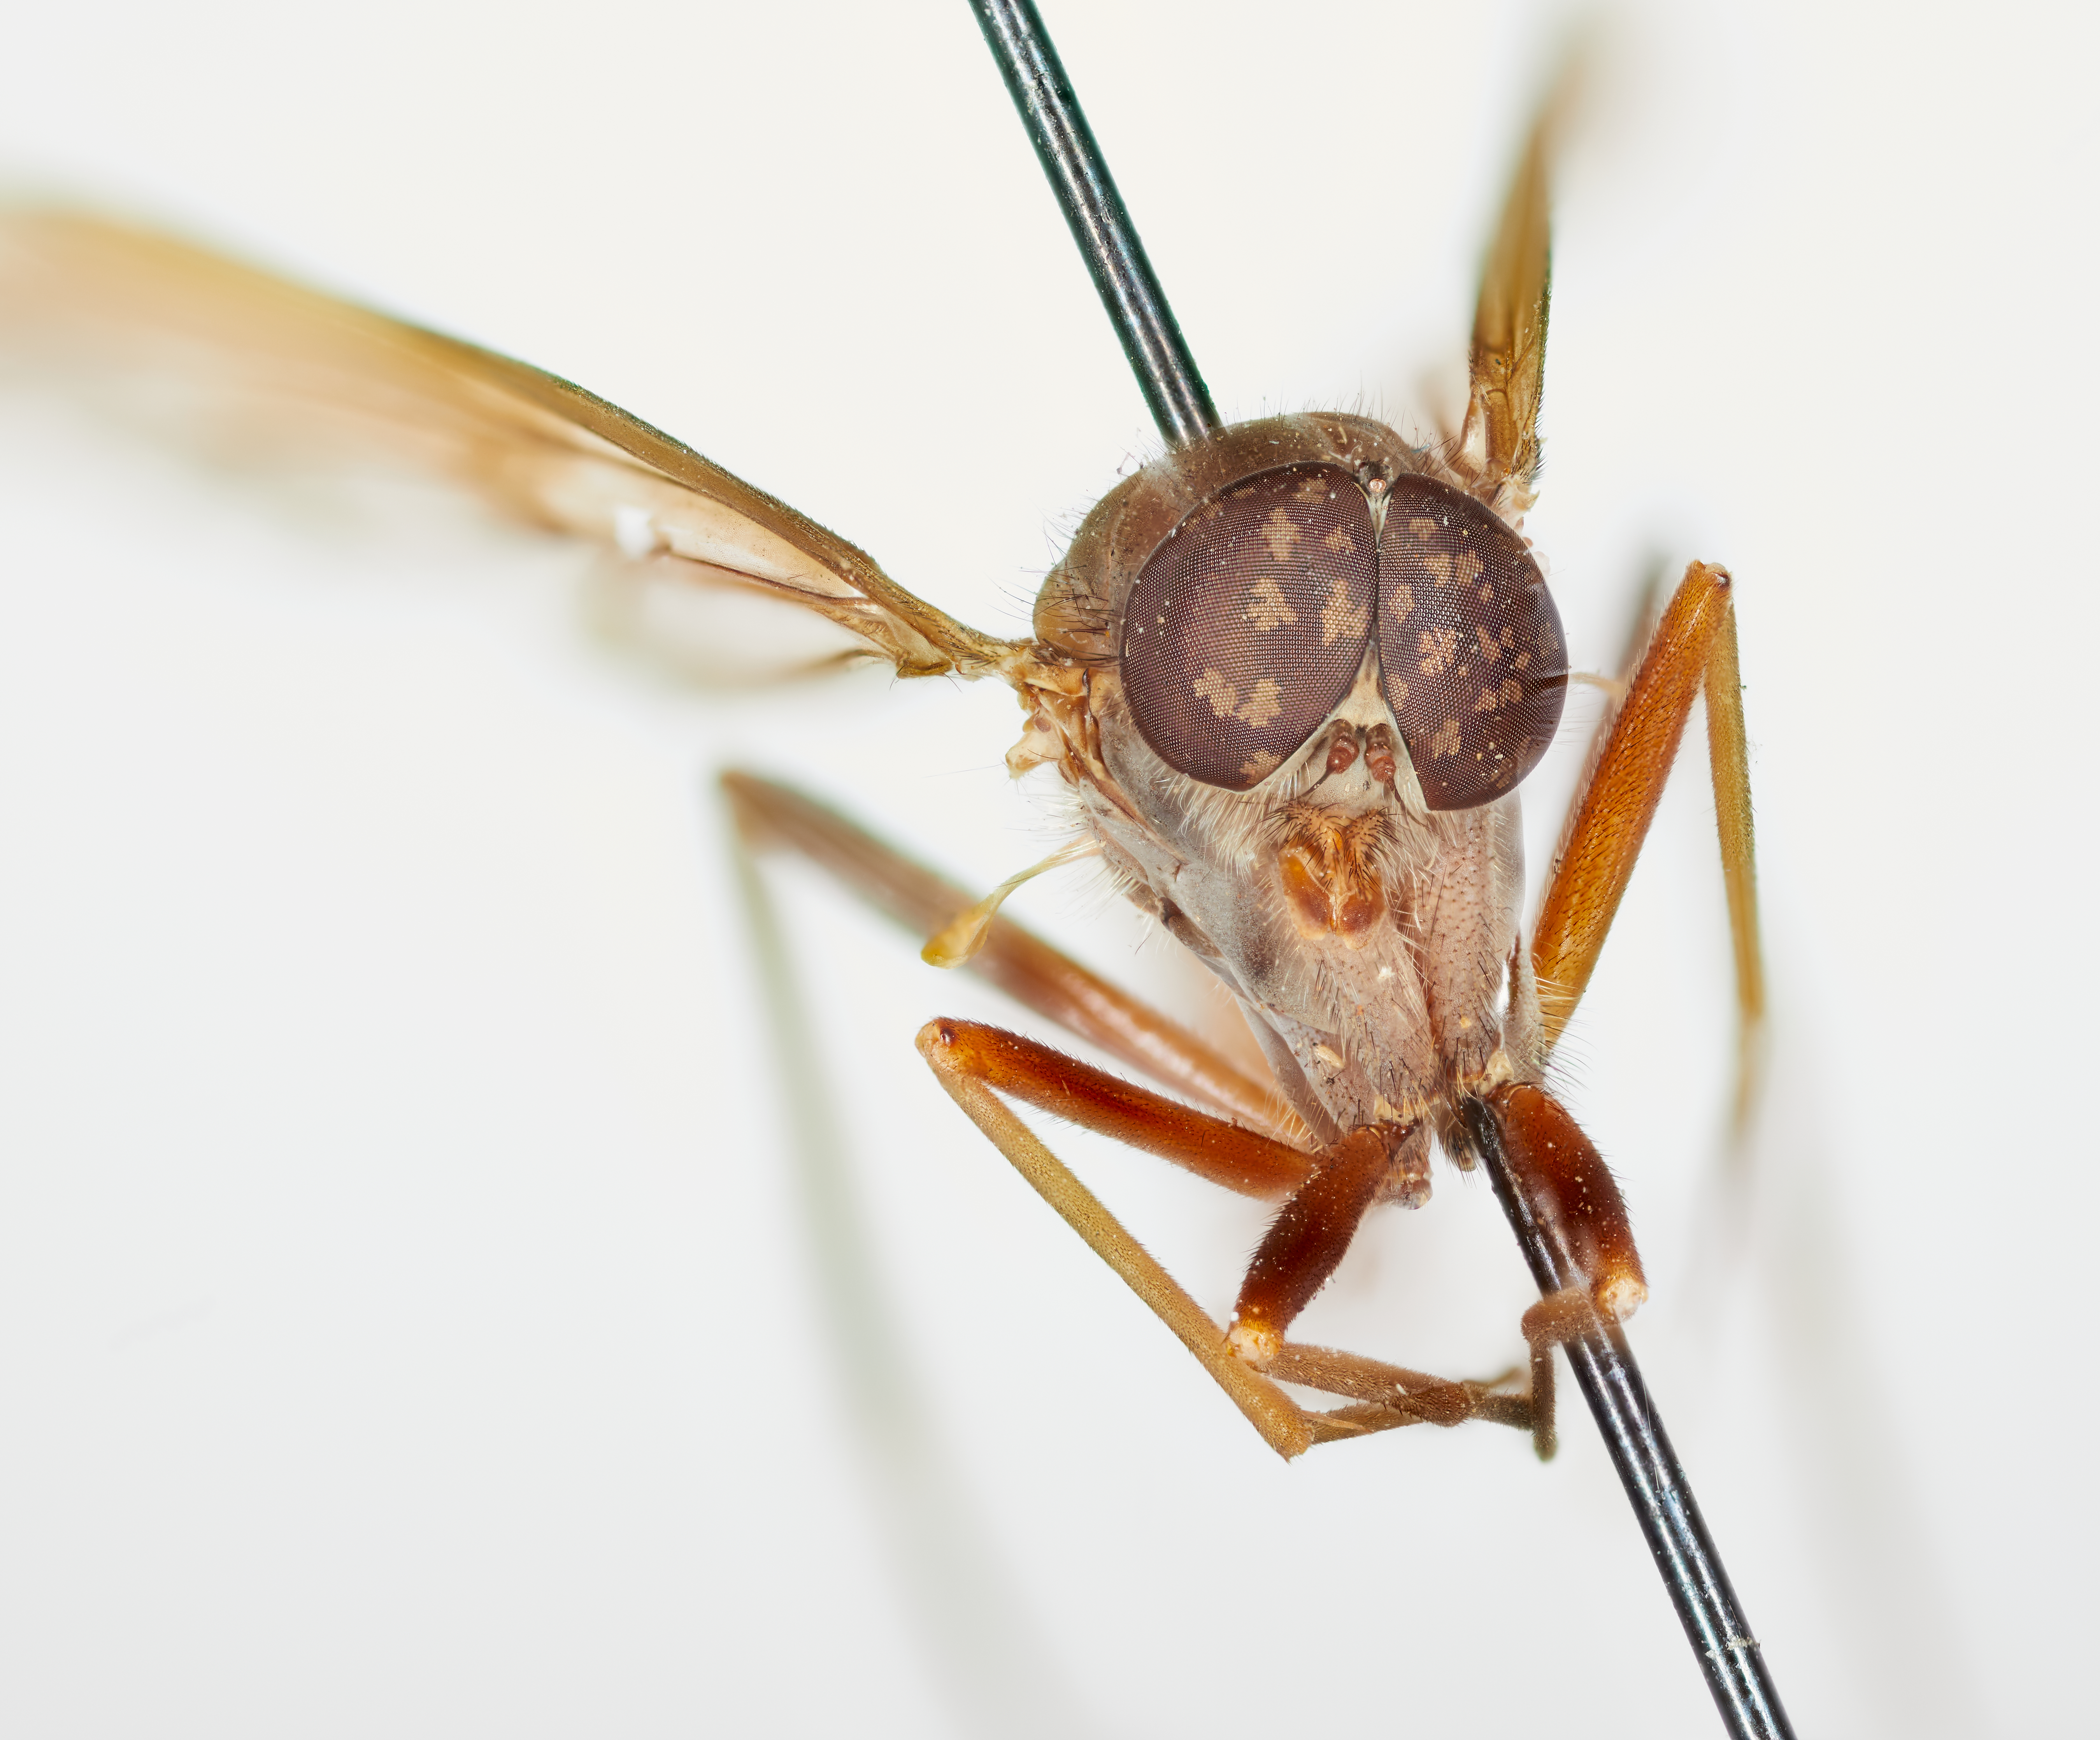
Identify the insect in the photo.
Rhagio costatus
